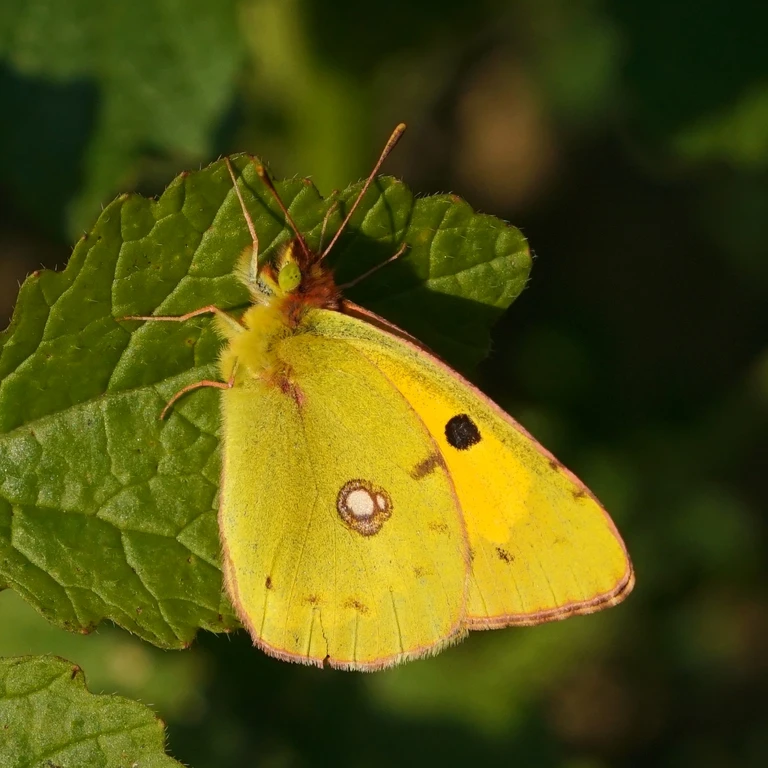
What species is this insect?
Colias croceus
